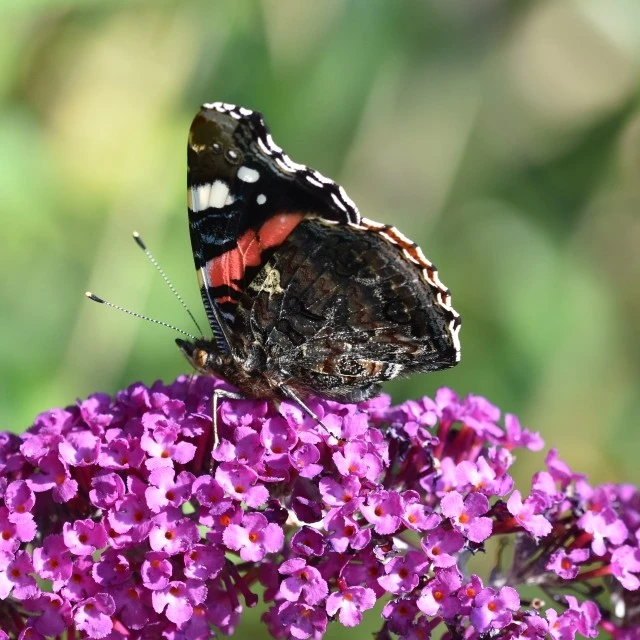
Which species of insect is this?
Vanessa atalanta
